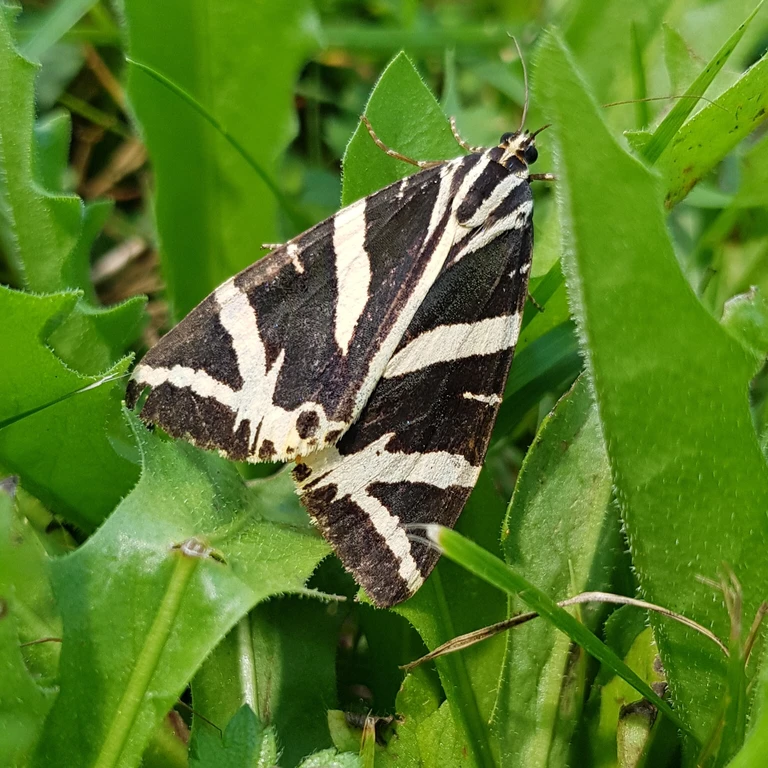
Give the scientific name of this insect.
Euplagia quadripunctaria
